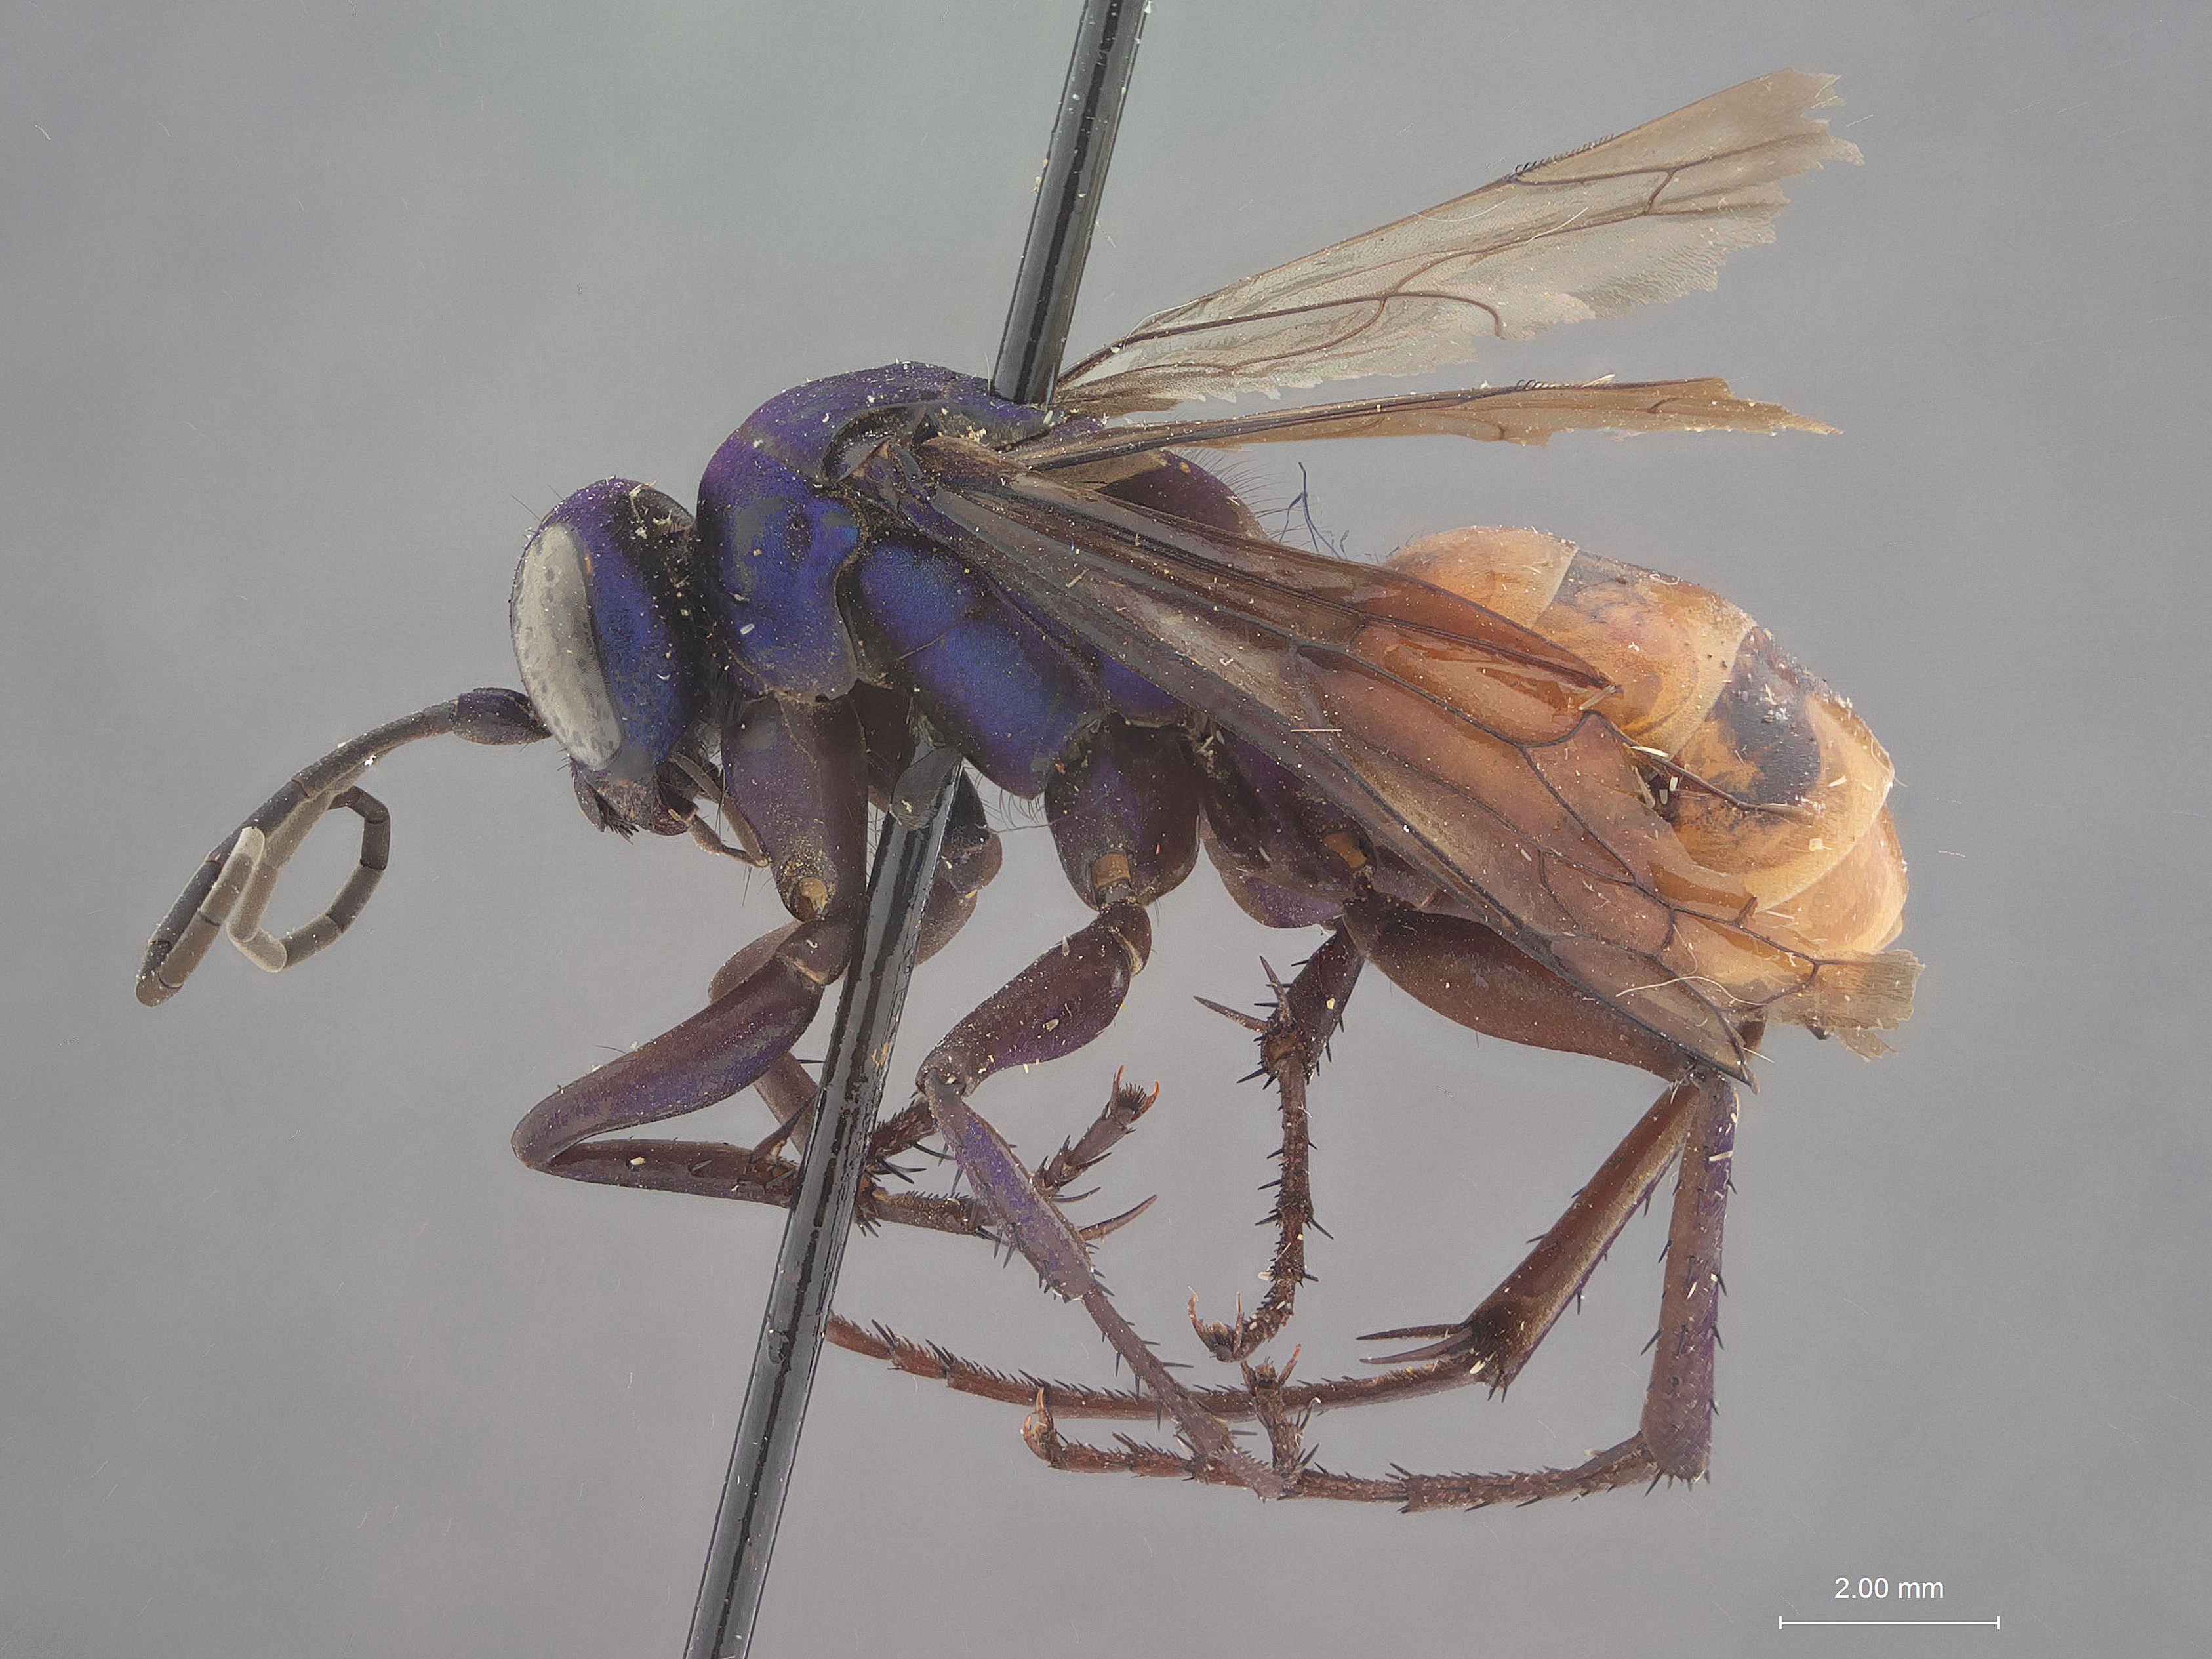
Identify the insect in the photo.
Psammochares dichromorpha
